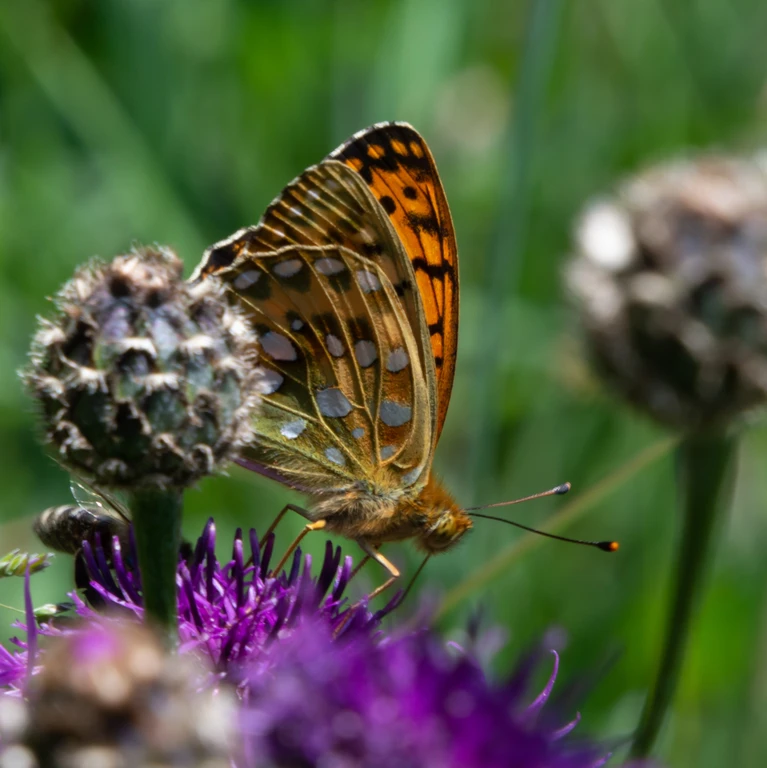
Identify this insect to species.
Speyeria aglaja
